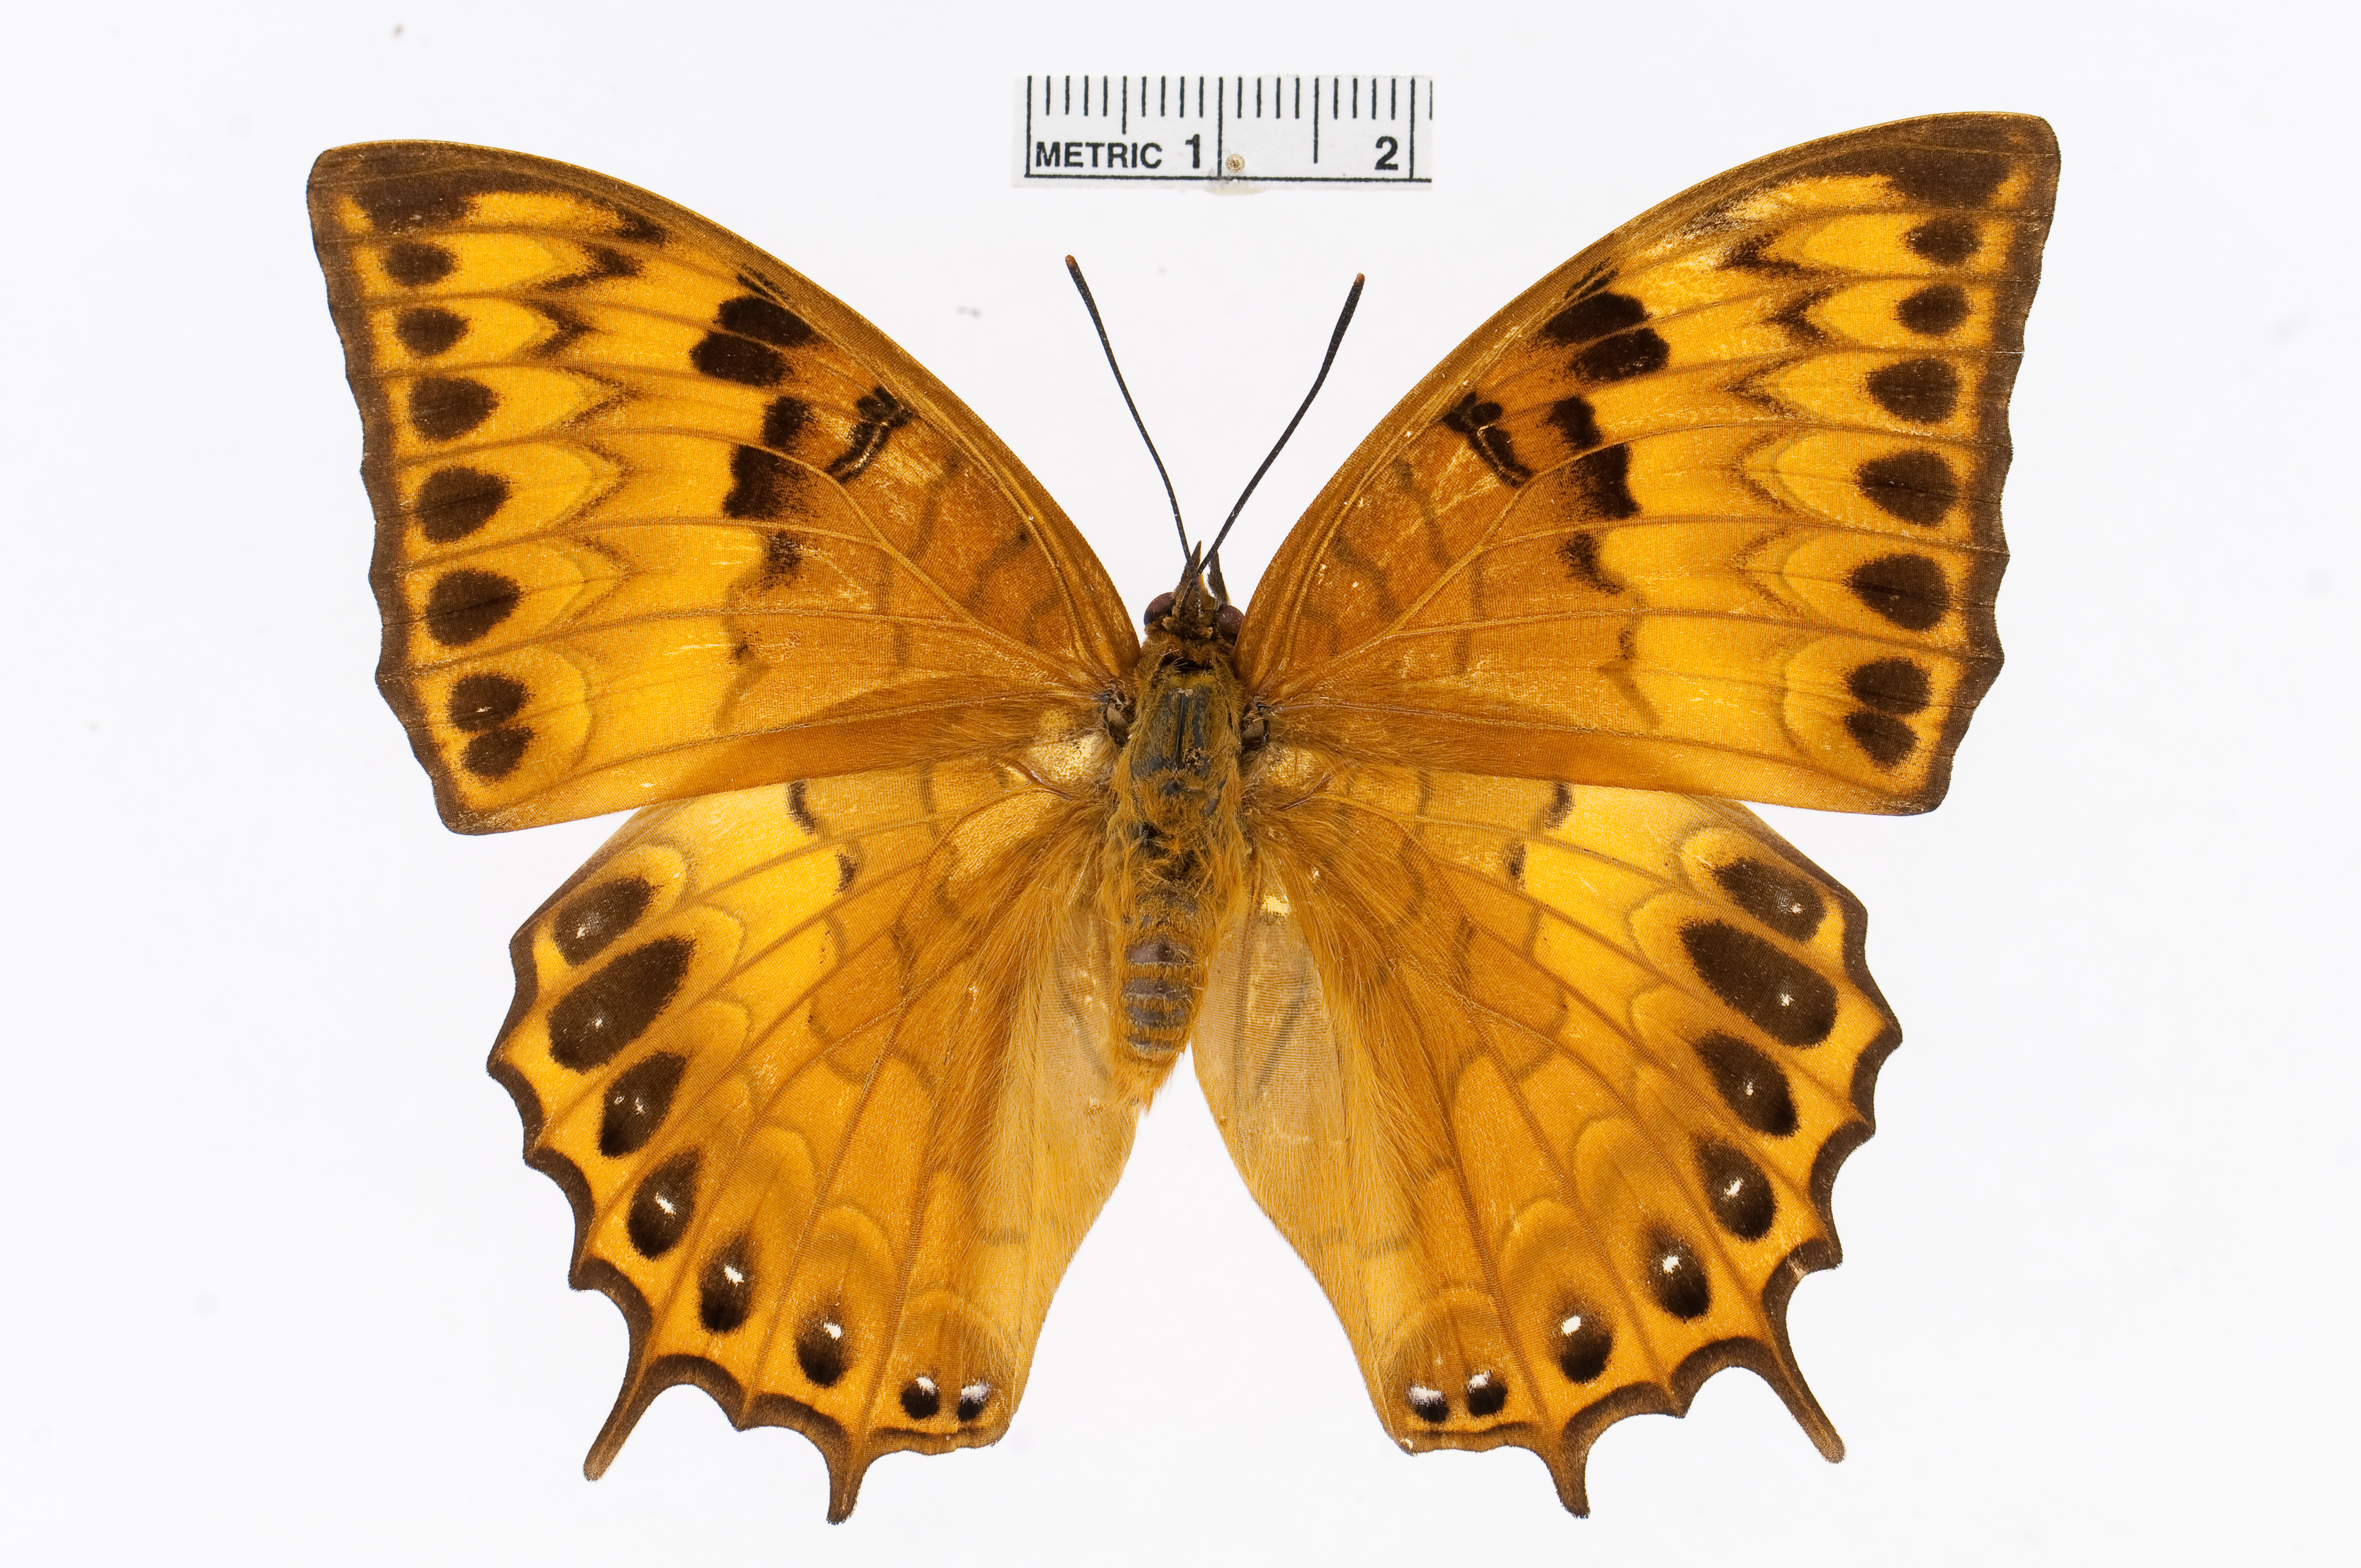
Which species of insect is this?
Charaxes latona
